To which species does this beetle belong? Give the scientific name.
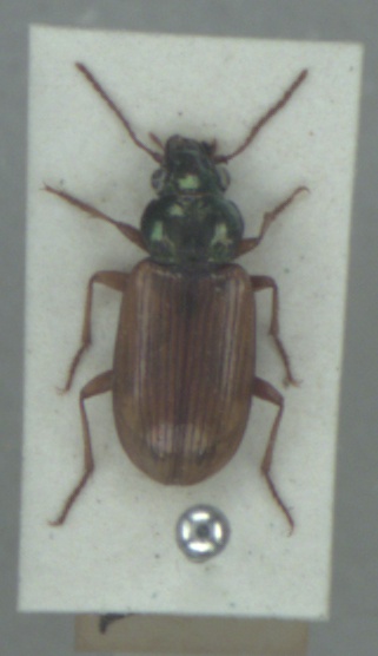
Pogonus luridipennis
